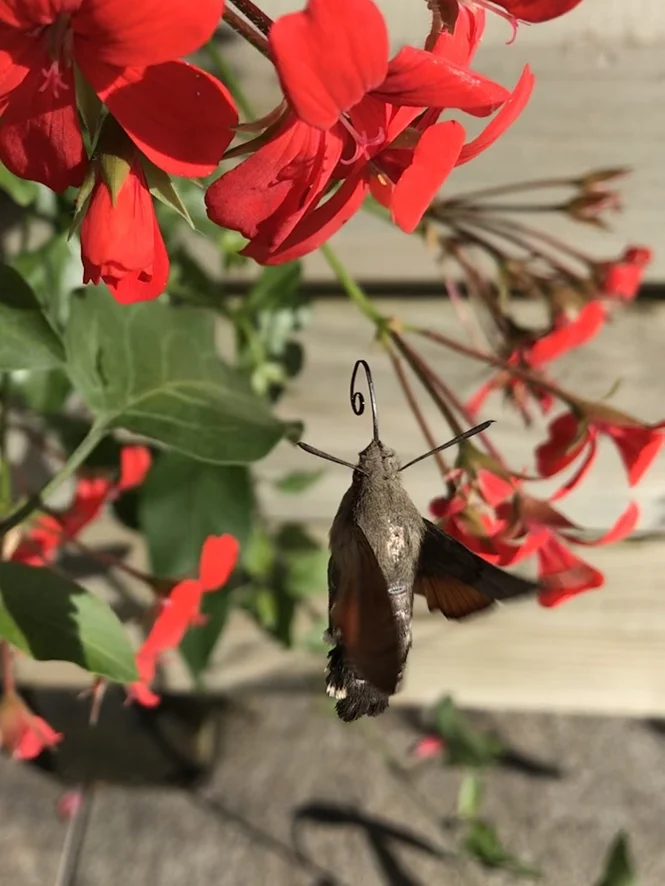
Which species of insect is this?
Macroglossum stellatarum
